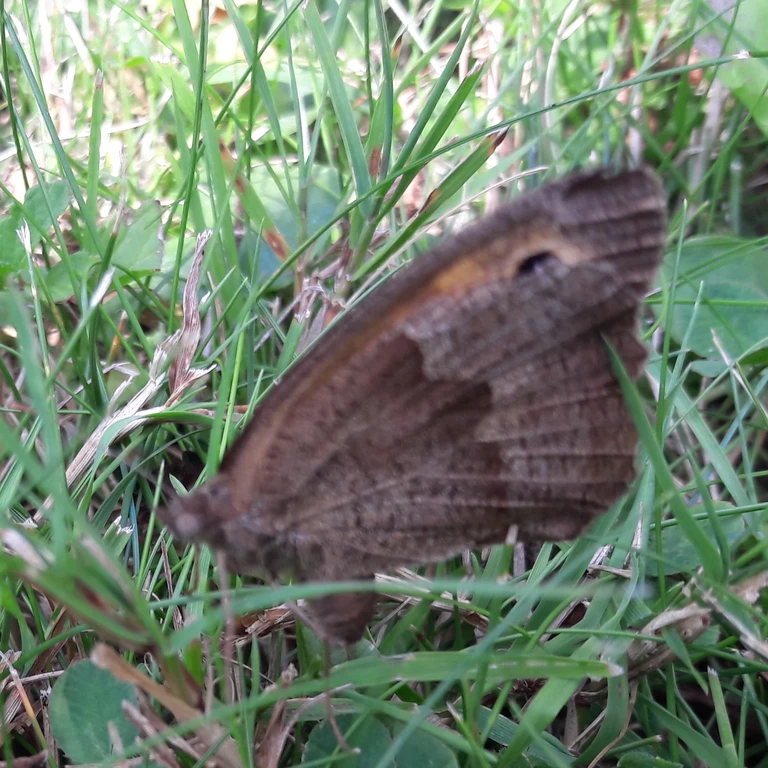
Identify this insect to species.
Maniola jurtina
